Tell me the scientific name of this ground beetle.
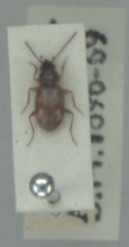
Bembidion fumigatum
